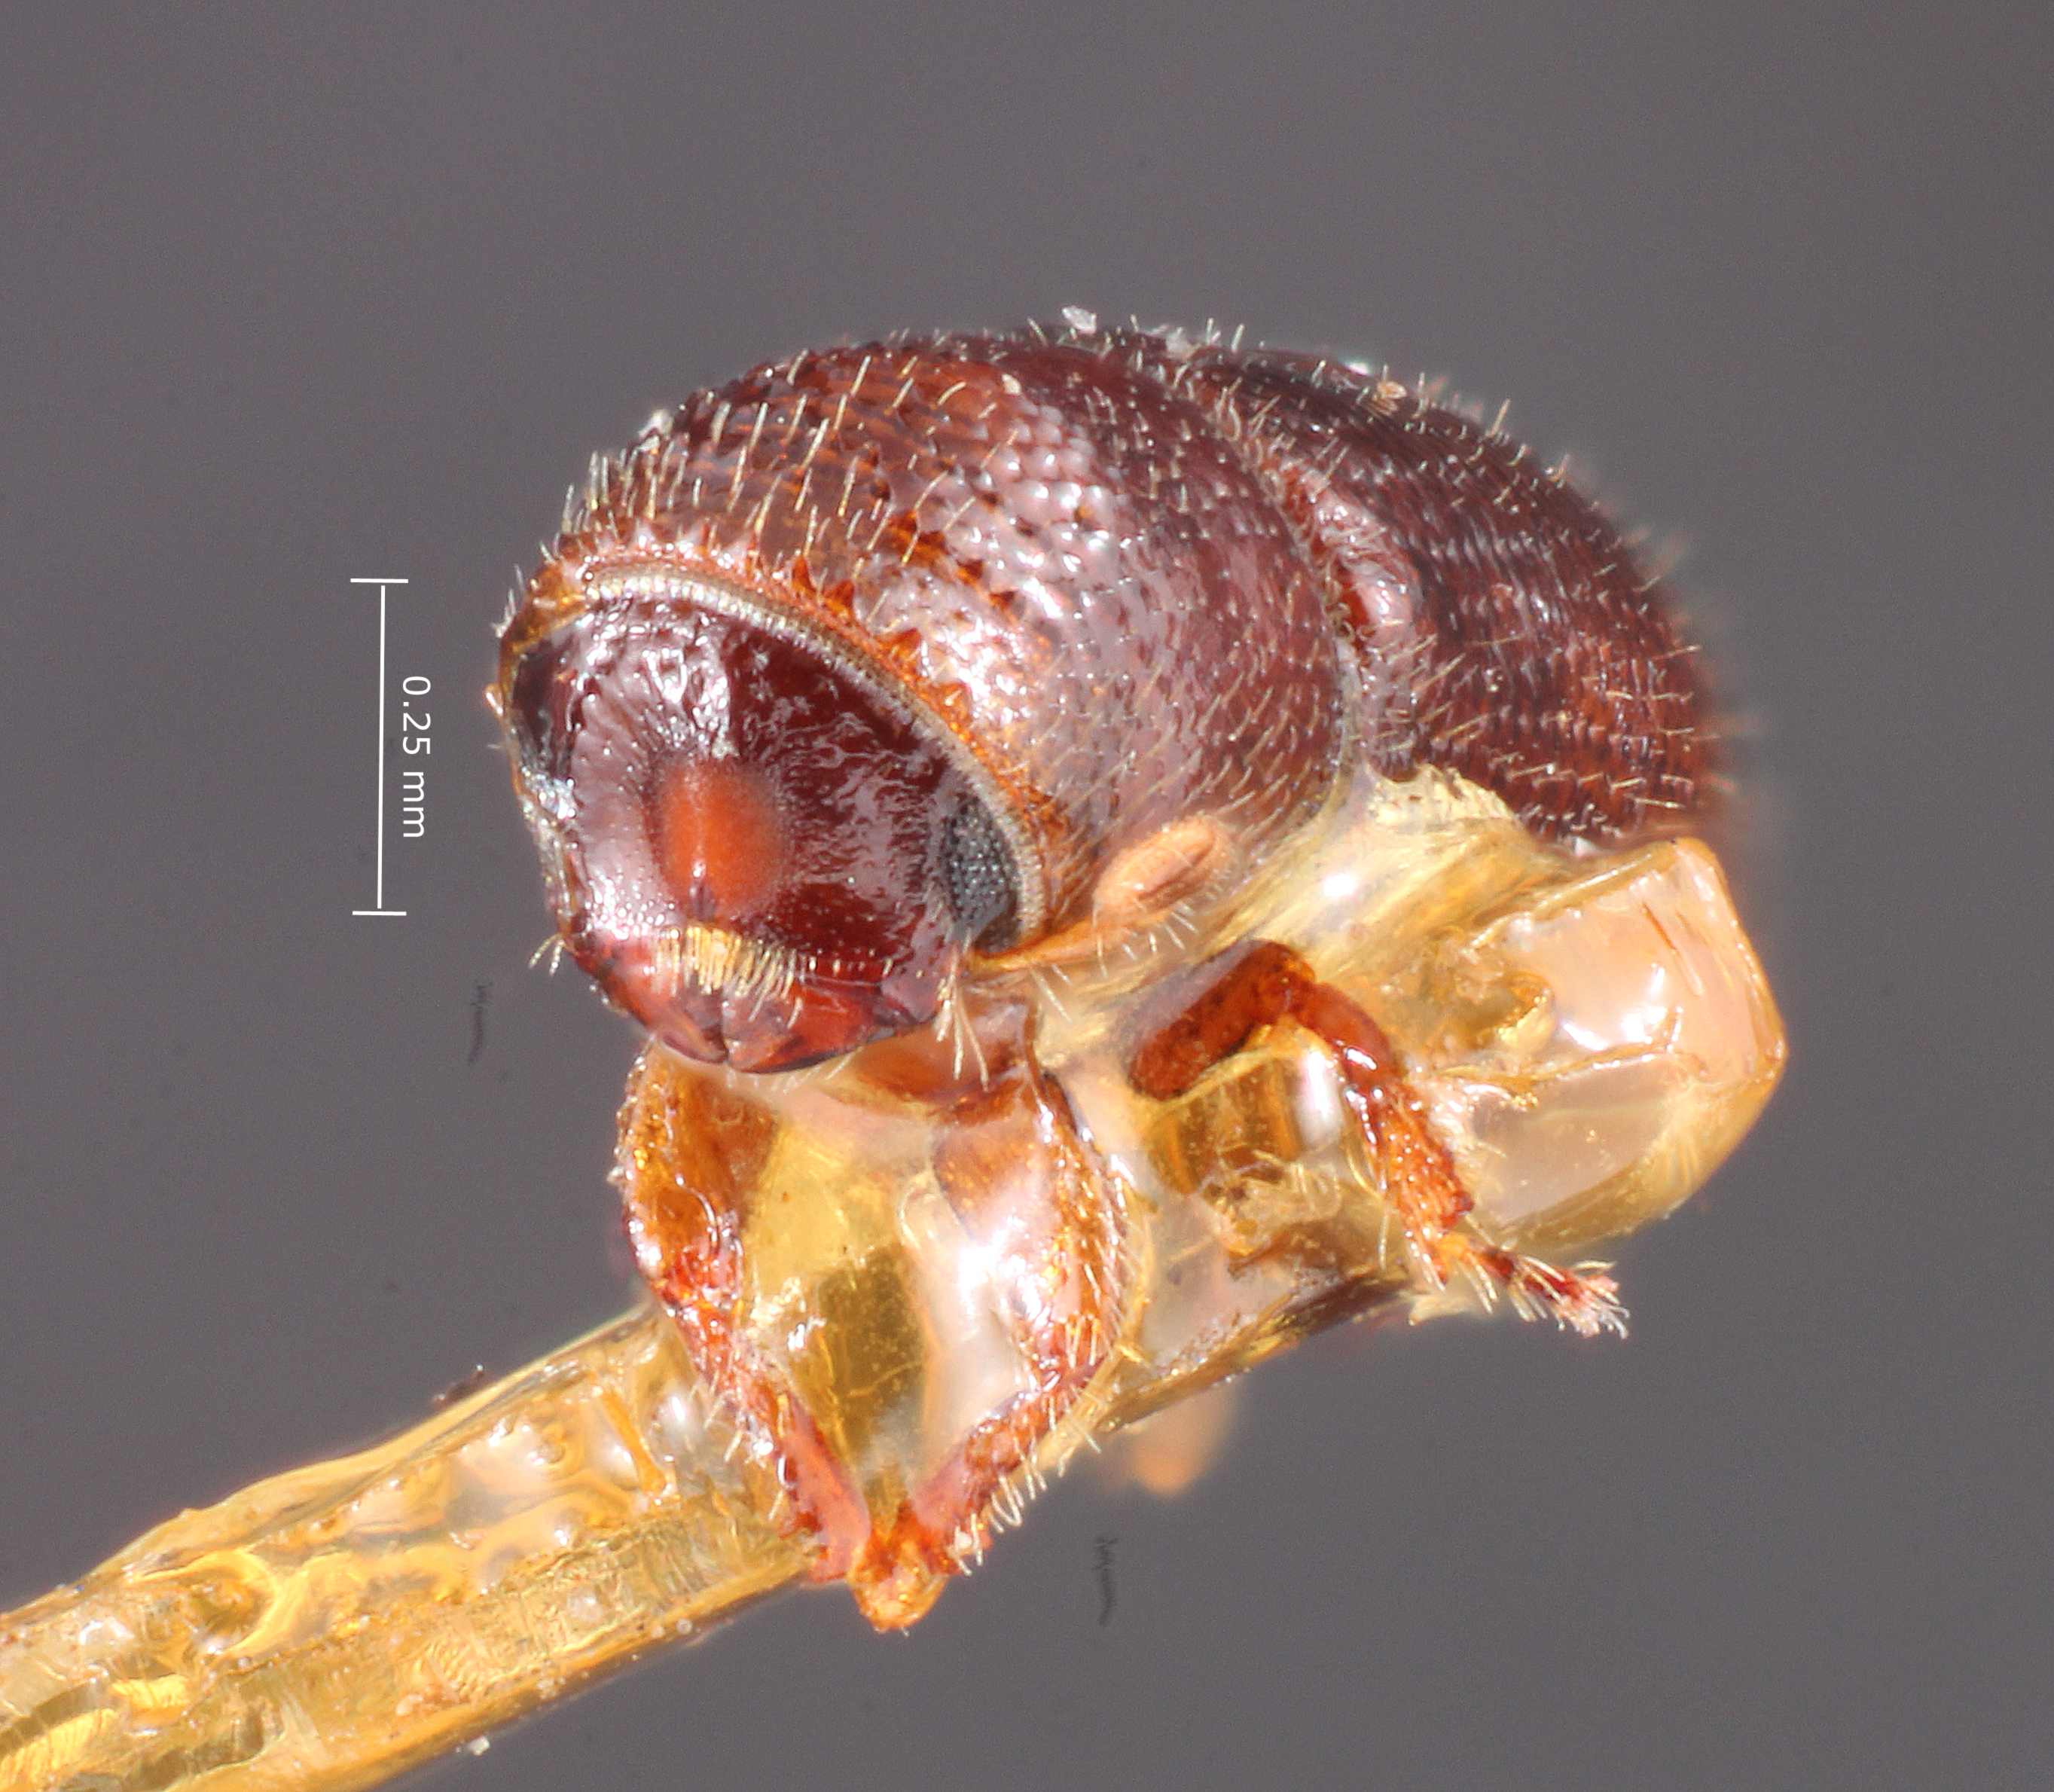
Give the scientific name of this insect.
Pityophthorus angustus
